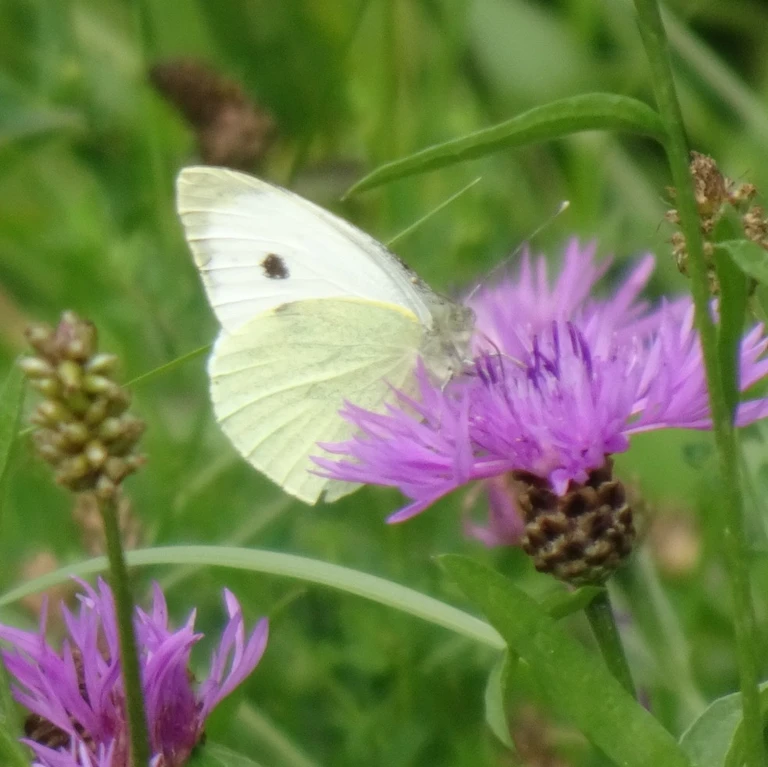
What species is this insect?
Pieris brassicae
